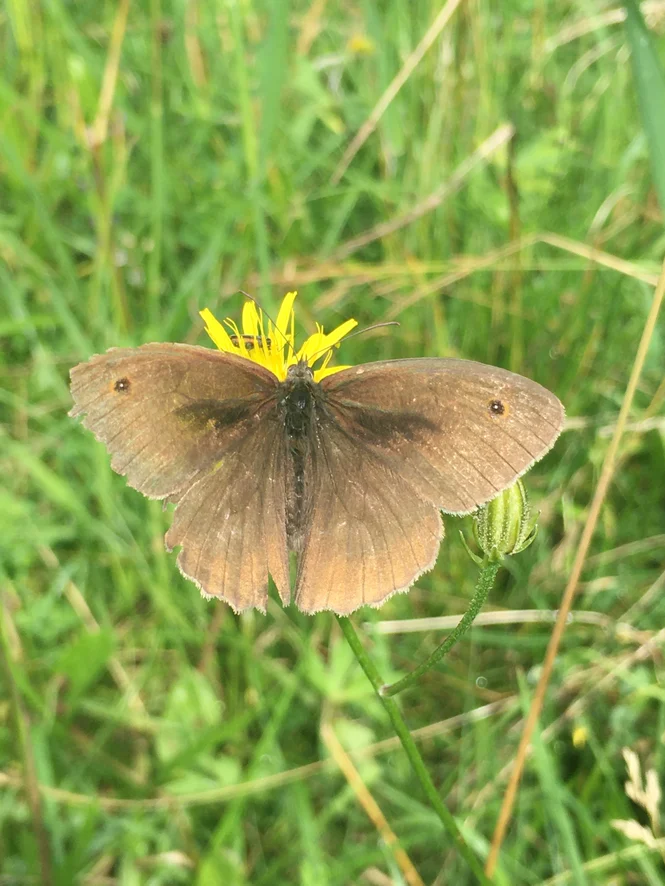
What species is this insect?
Maniola jurtina
